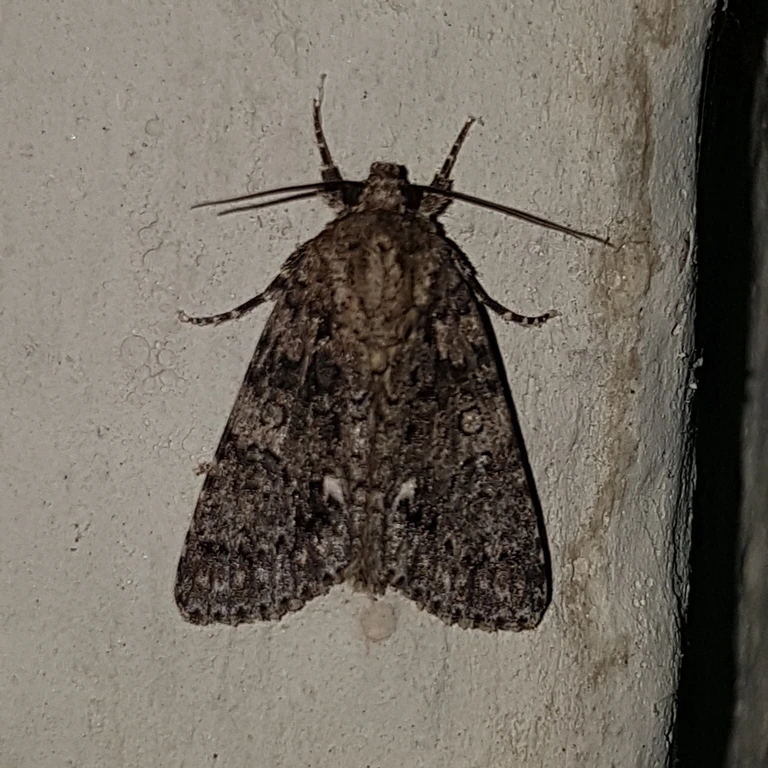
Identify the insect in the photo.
Acronicta rumicis
